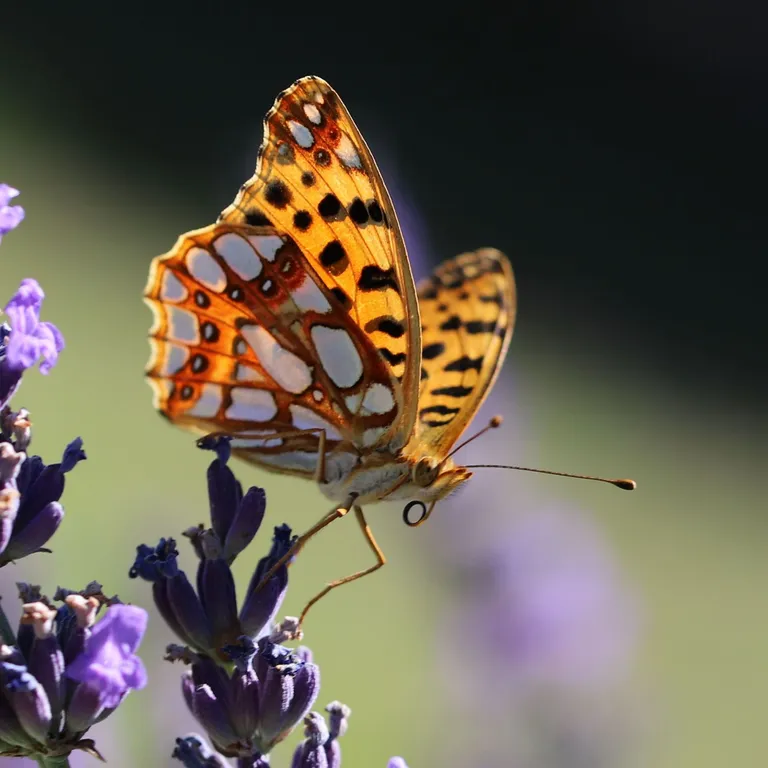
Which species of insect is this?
Issoria lathonia
